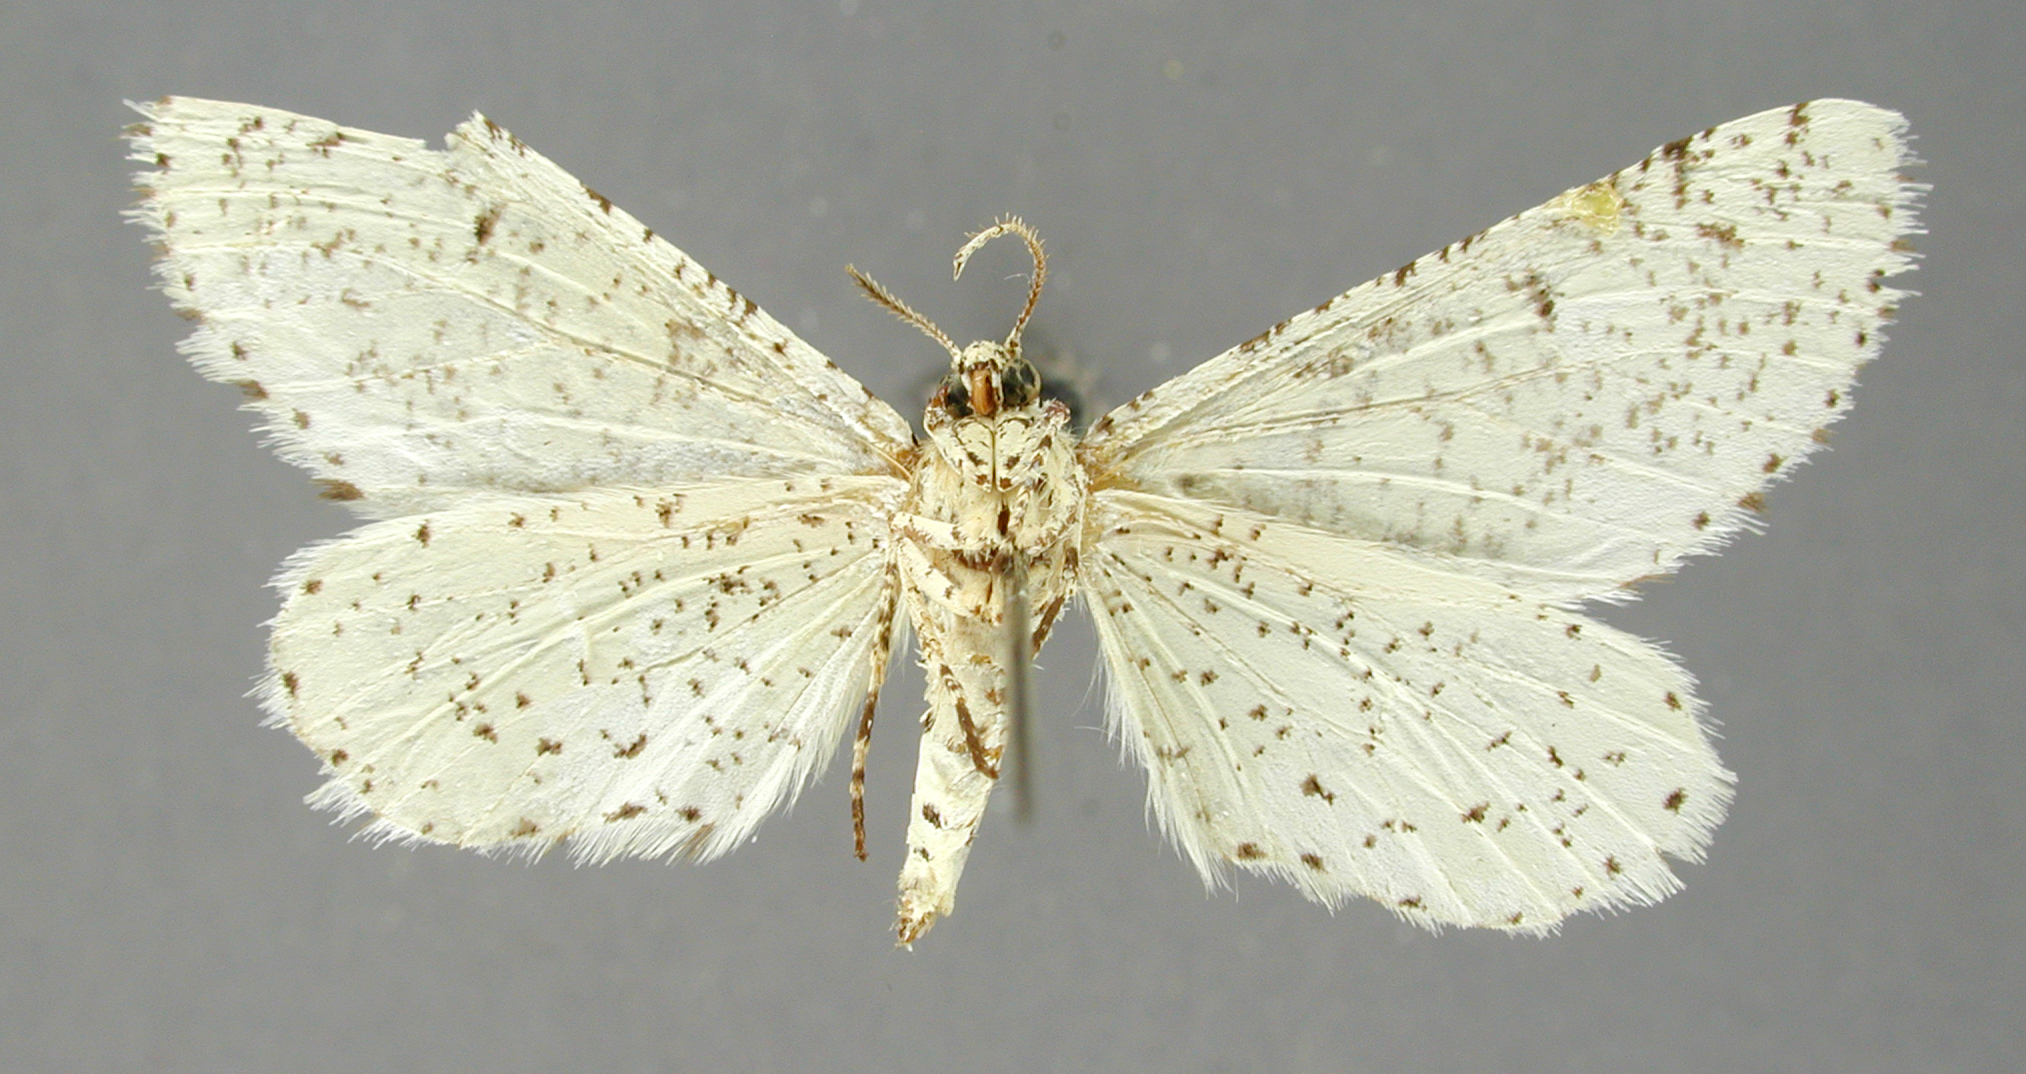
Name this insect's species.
Acanthophora muelleri
